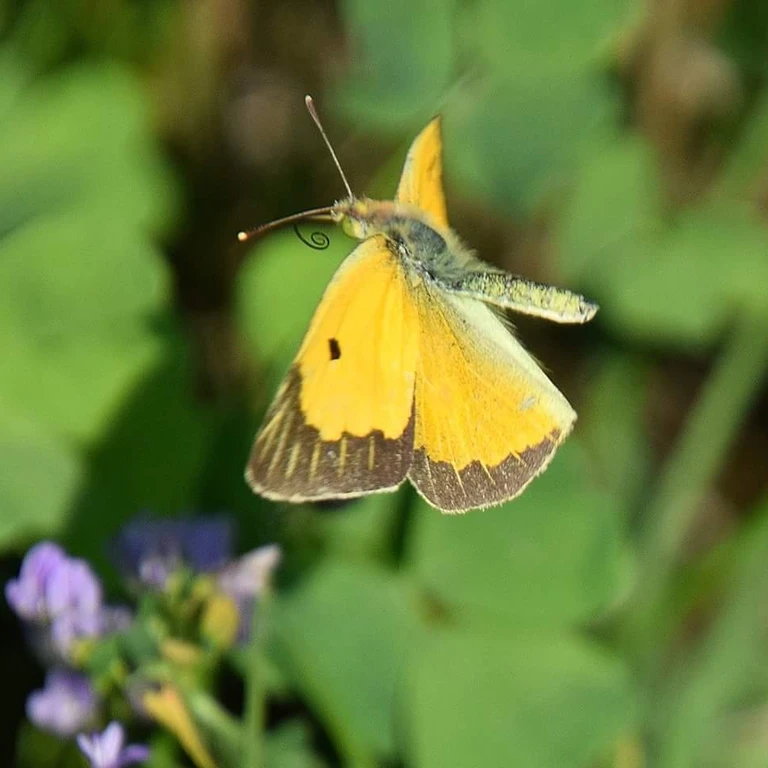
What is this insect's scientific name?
Colias croceus
